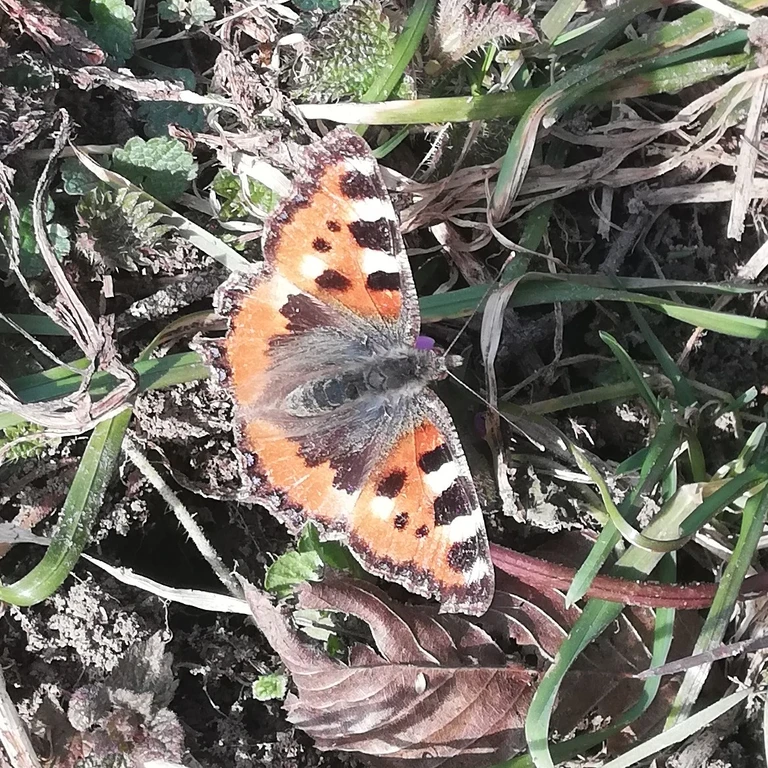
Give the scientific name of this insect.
Aglais urticae
